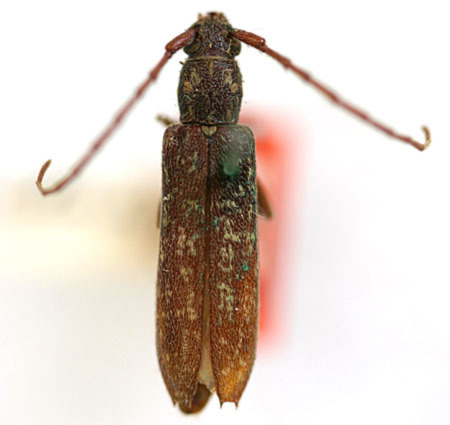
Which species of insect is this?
Hypermallus abruptus (also Anelaphus villosus)
